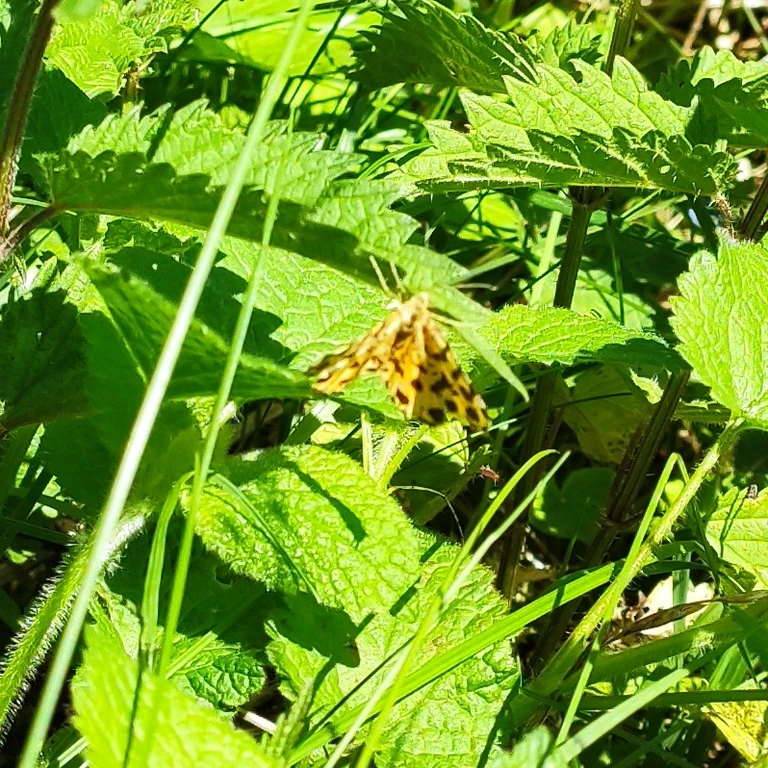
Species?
Pseudopanthera macularia
